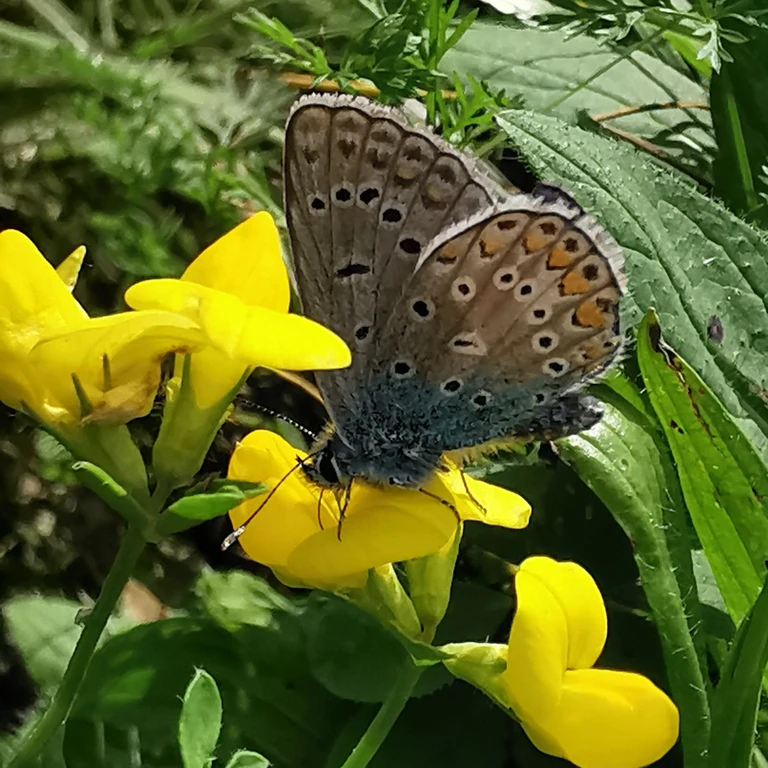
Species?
Polyommatus icarus
